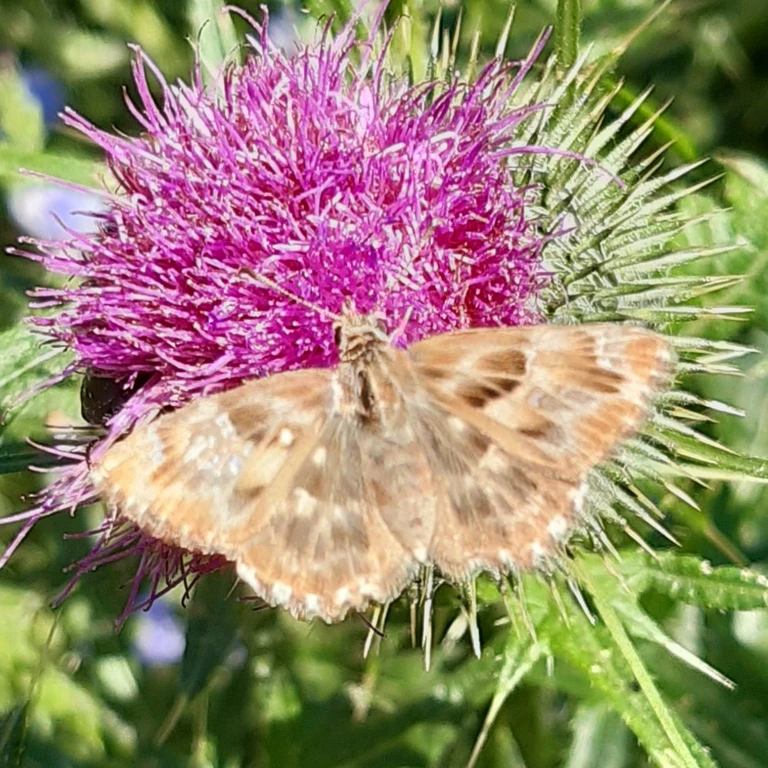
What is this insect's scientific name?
Carcharodus alceae
